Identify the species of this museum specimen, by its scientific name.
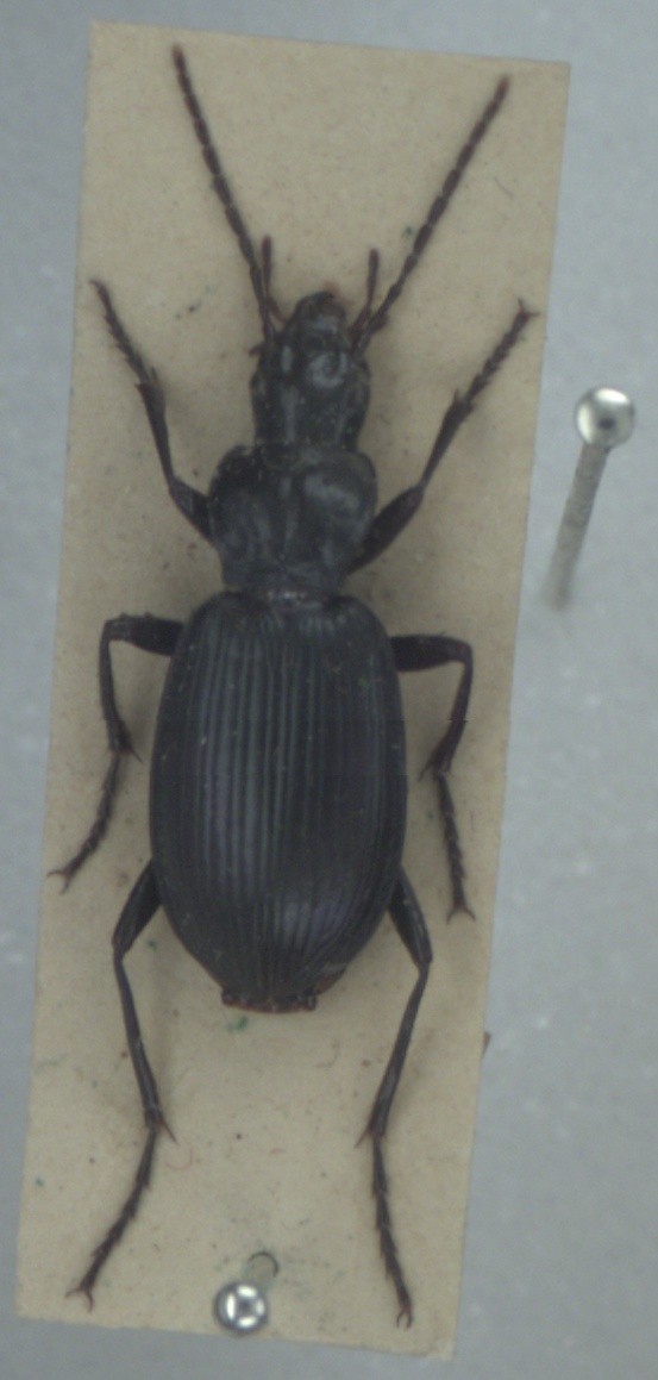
Laemostenus terricola
